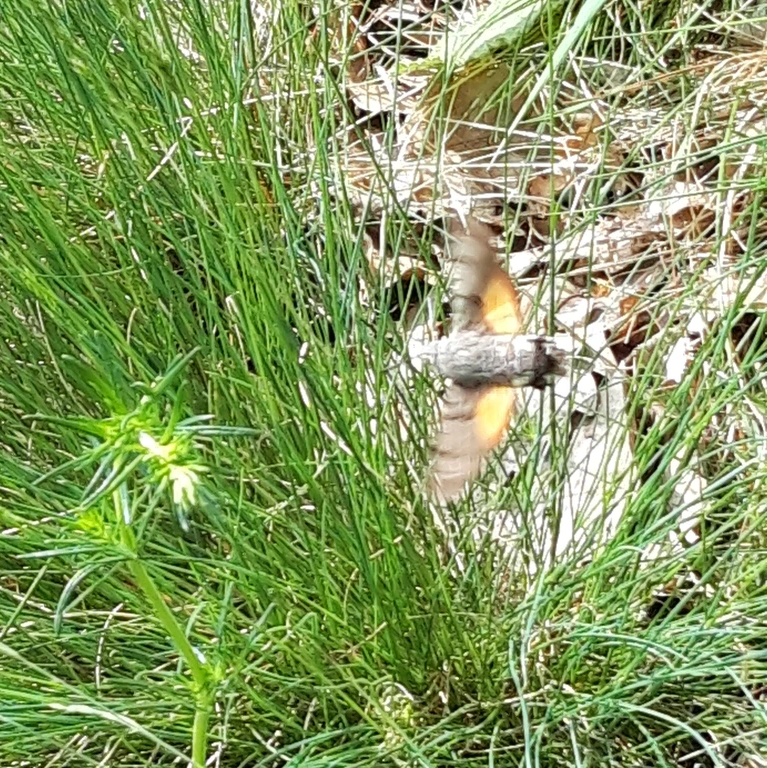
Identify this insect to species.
Macroglossum stellatarum
